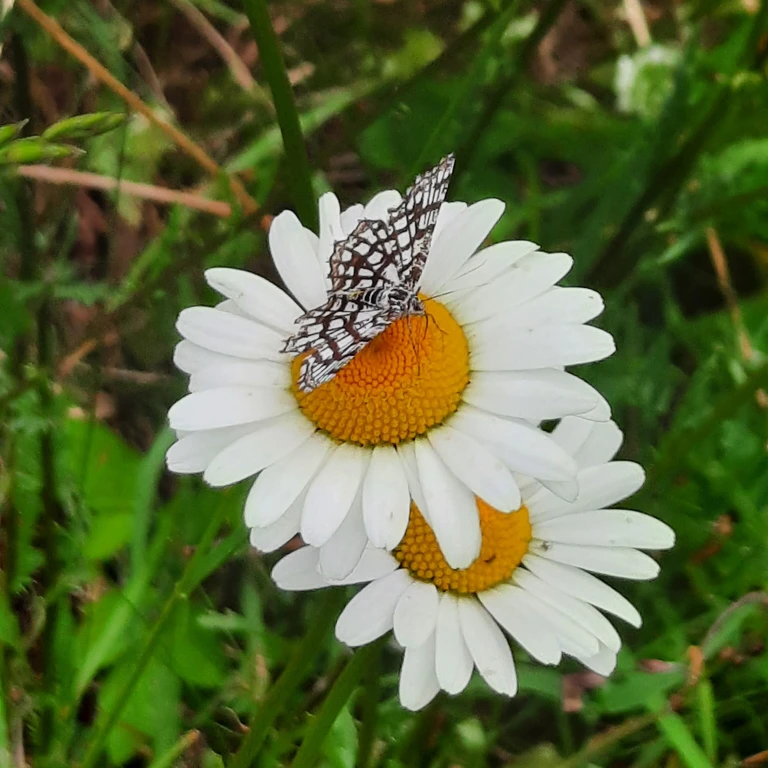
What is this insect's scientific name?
Chiasmia clathrata
